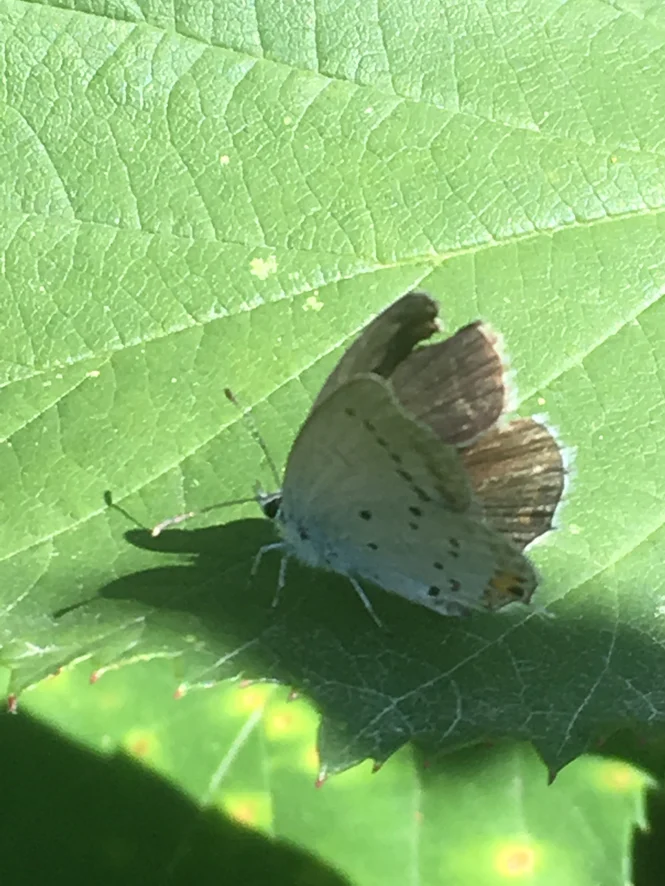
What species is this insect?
Cupido argiades (also Elkalyce argiades)
